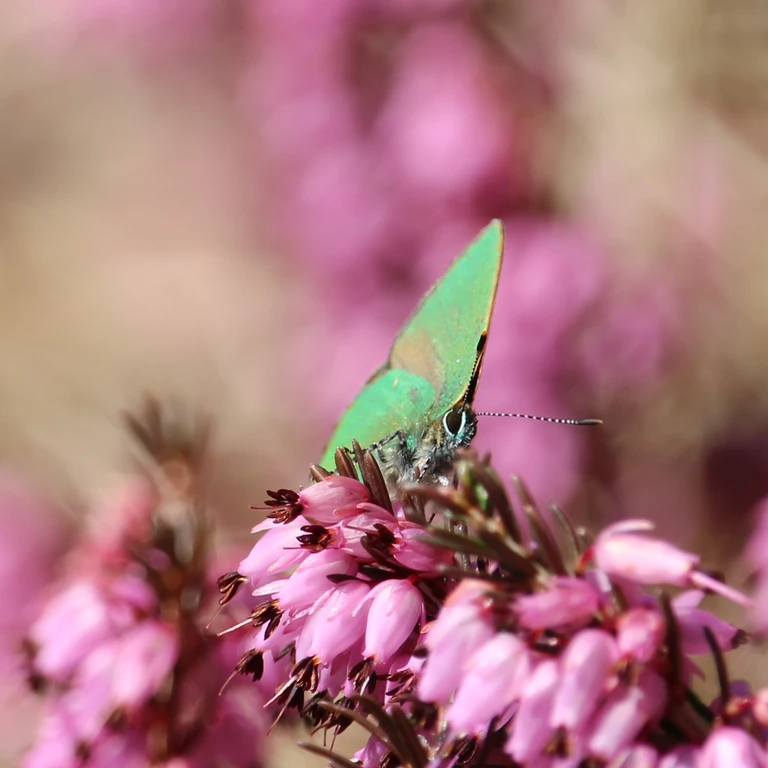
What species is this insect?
Callophrys rubi
